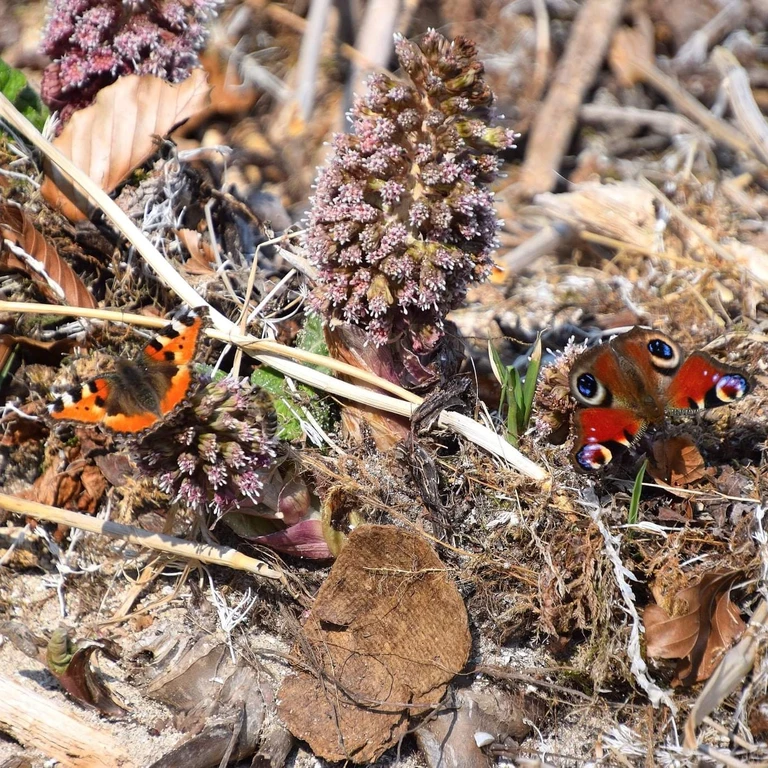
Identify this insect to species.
Aglais urticae
